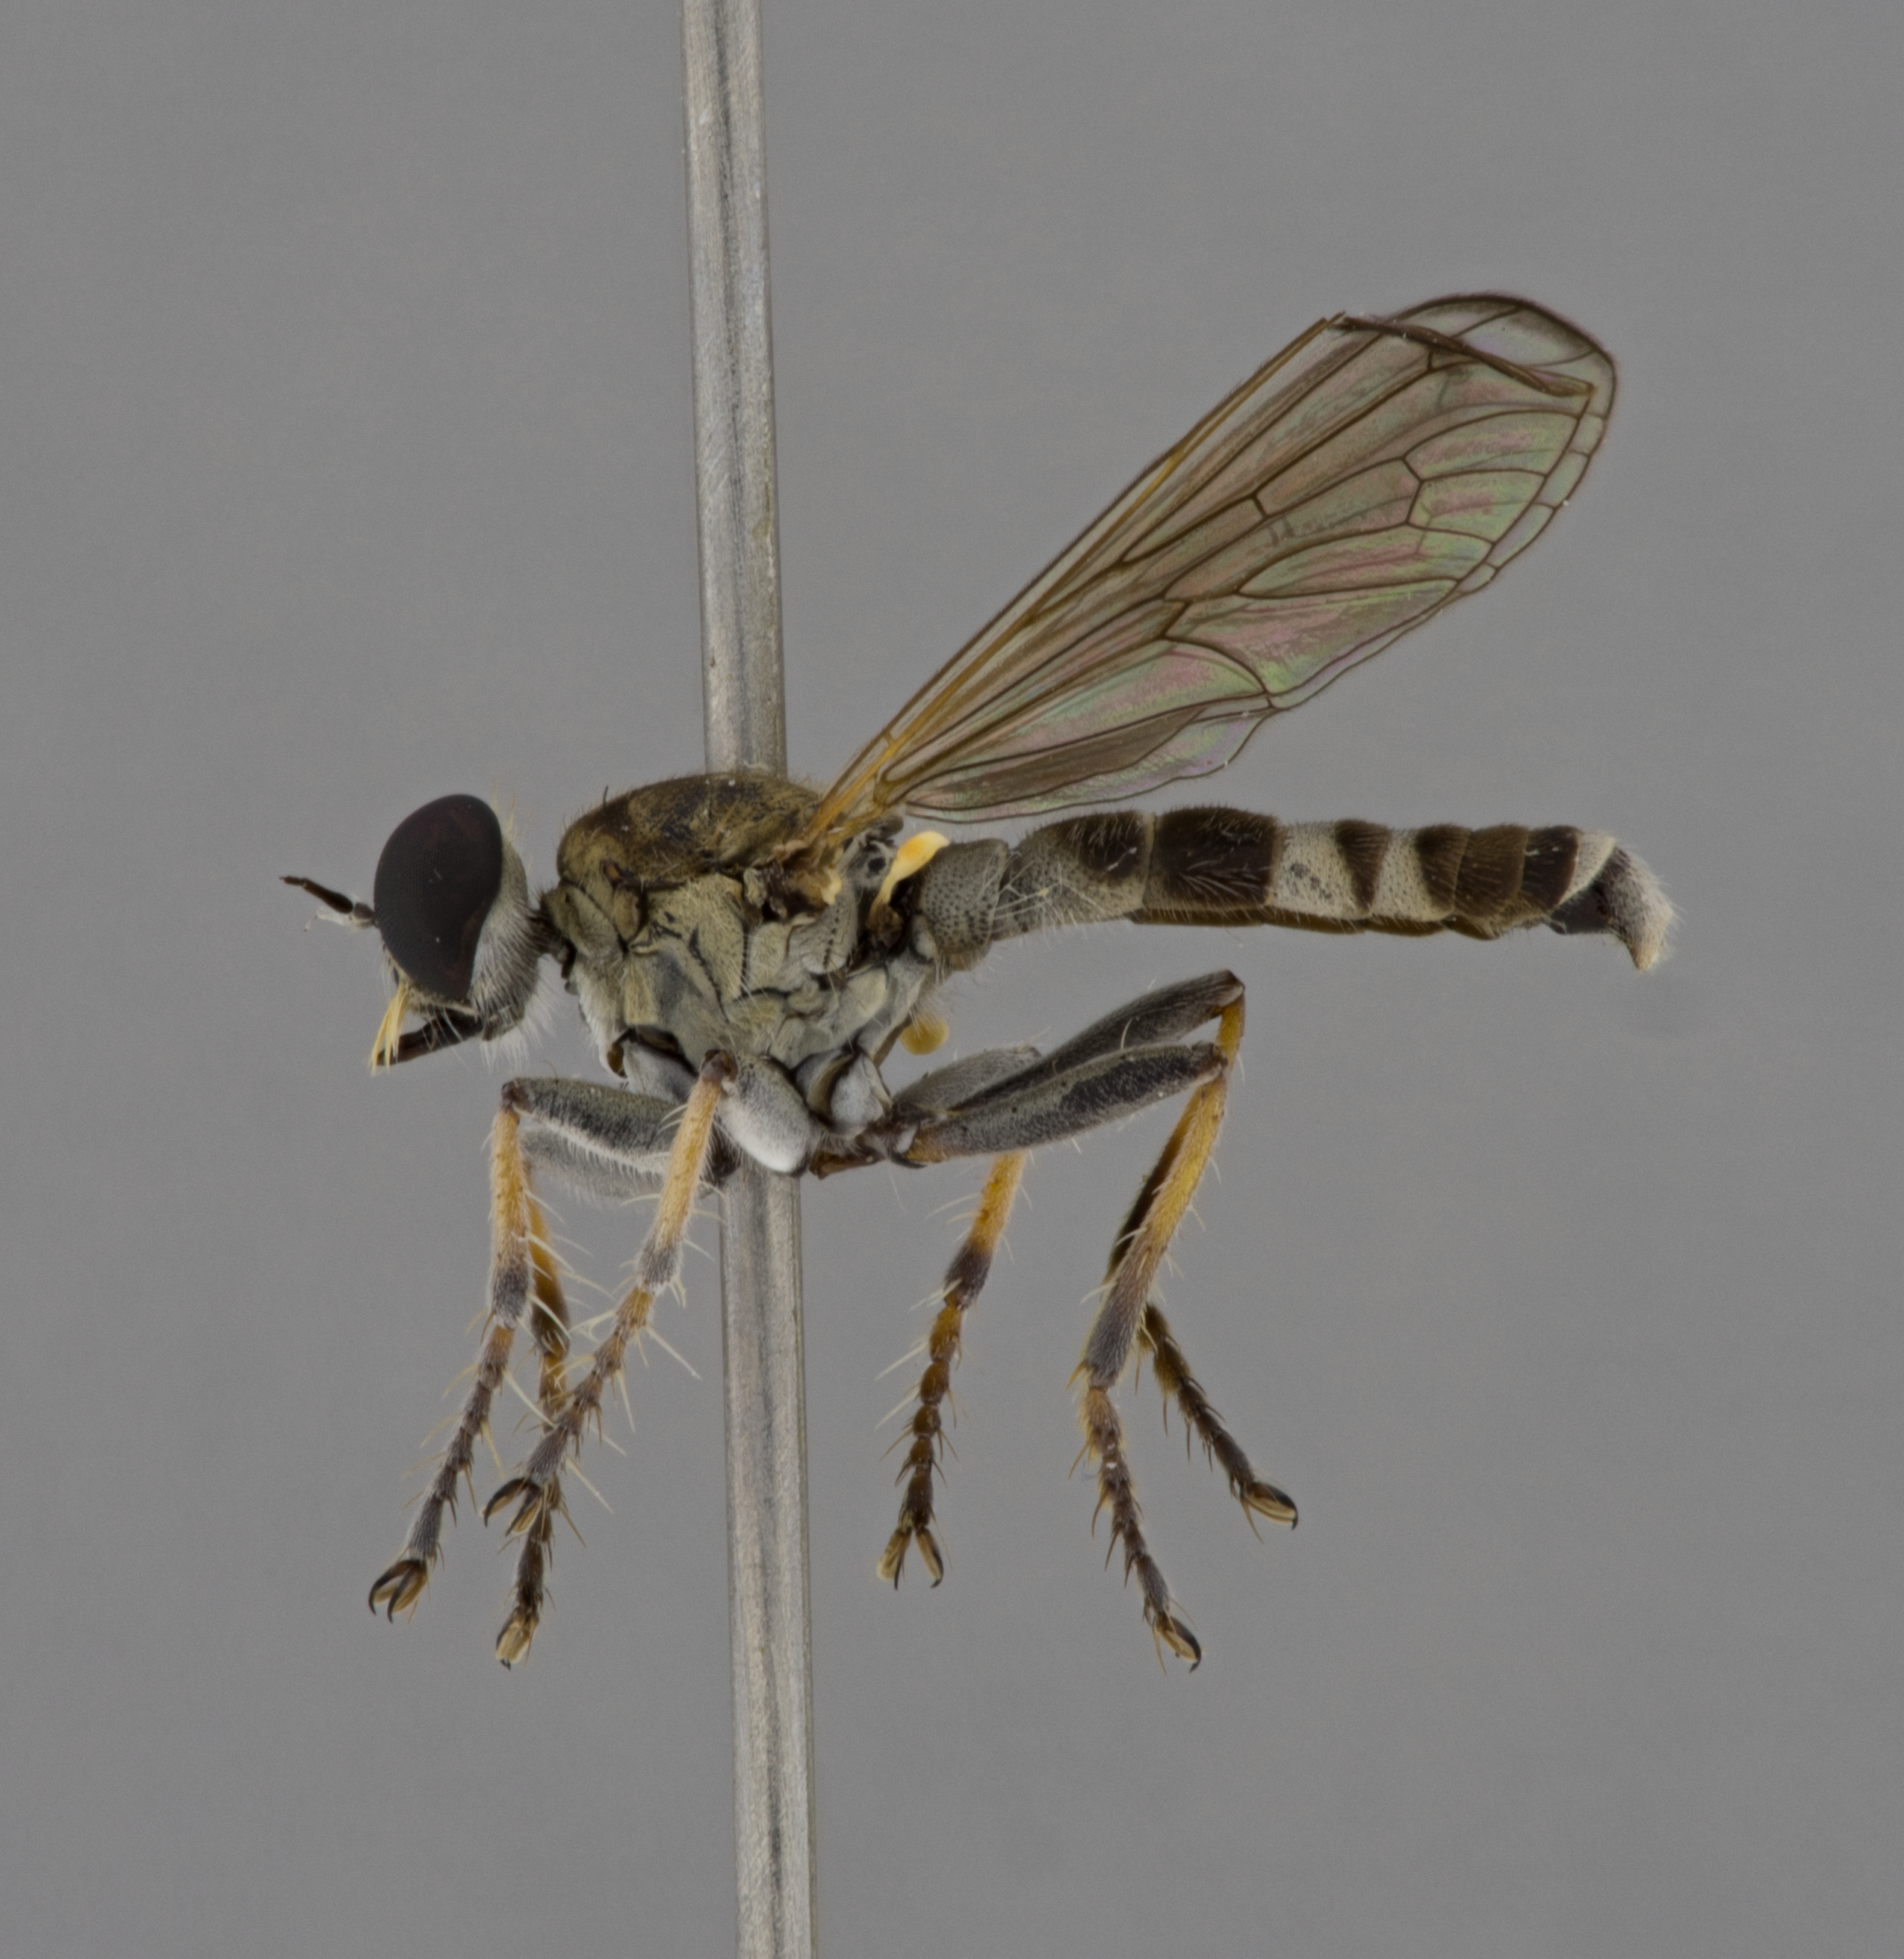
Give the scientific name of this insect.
Stichopogon punctum
